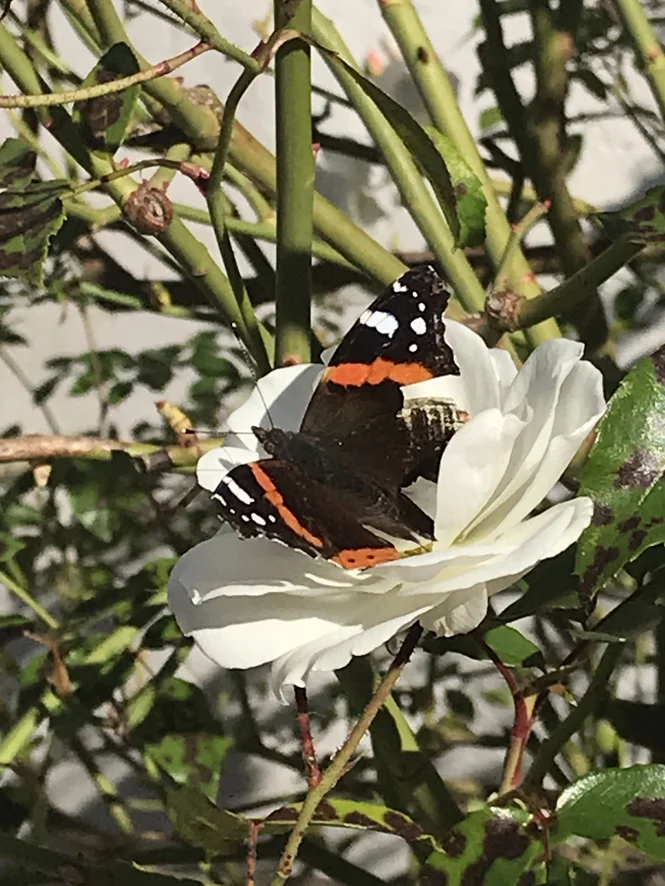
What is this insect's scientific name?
Vanessa atalanta
